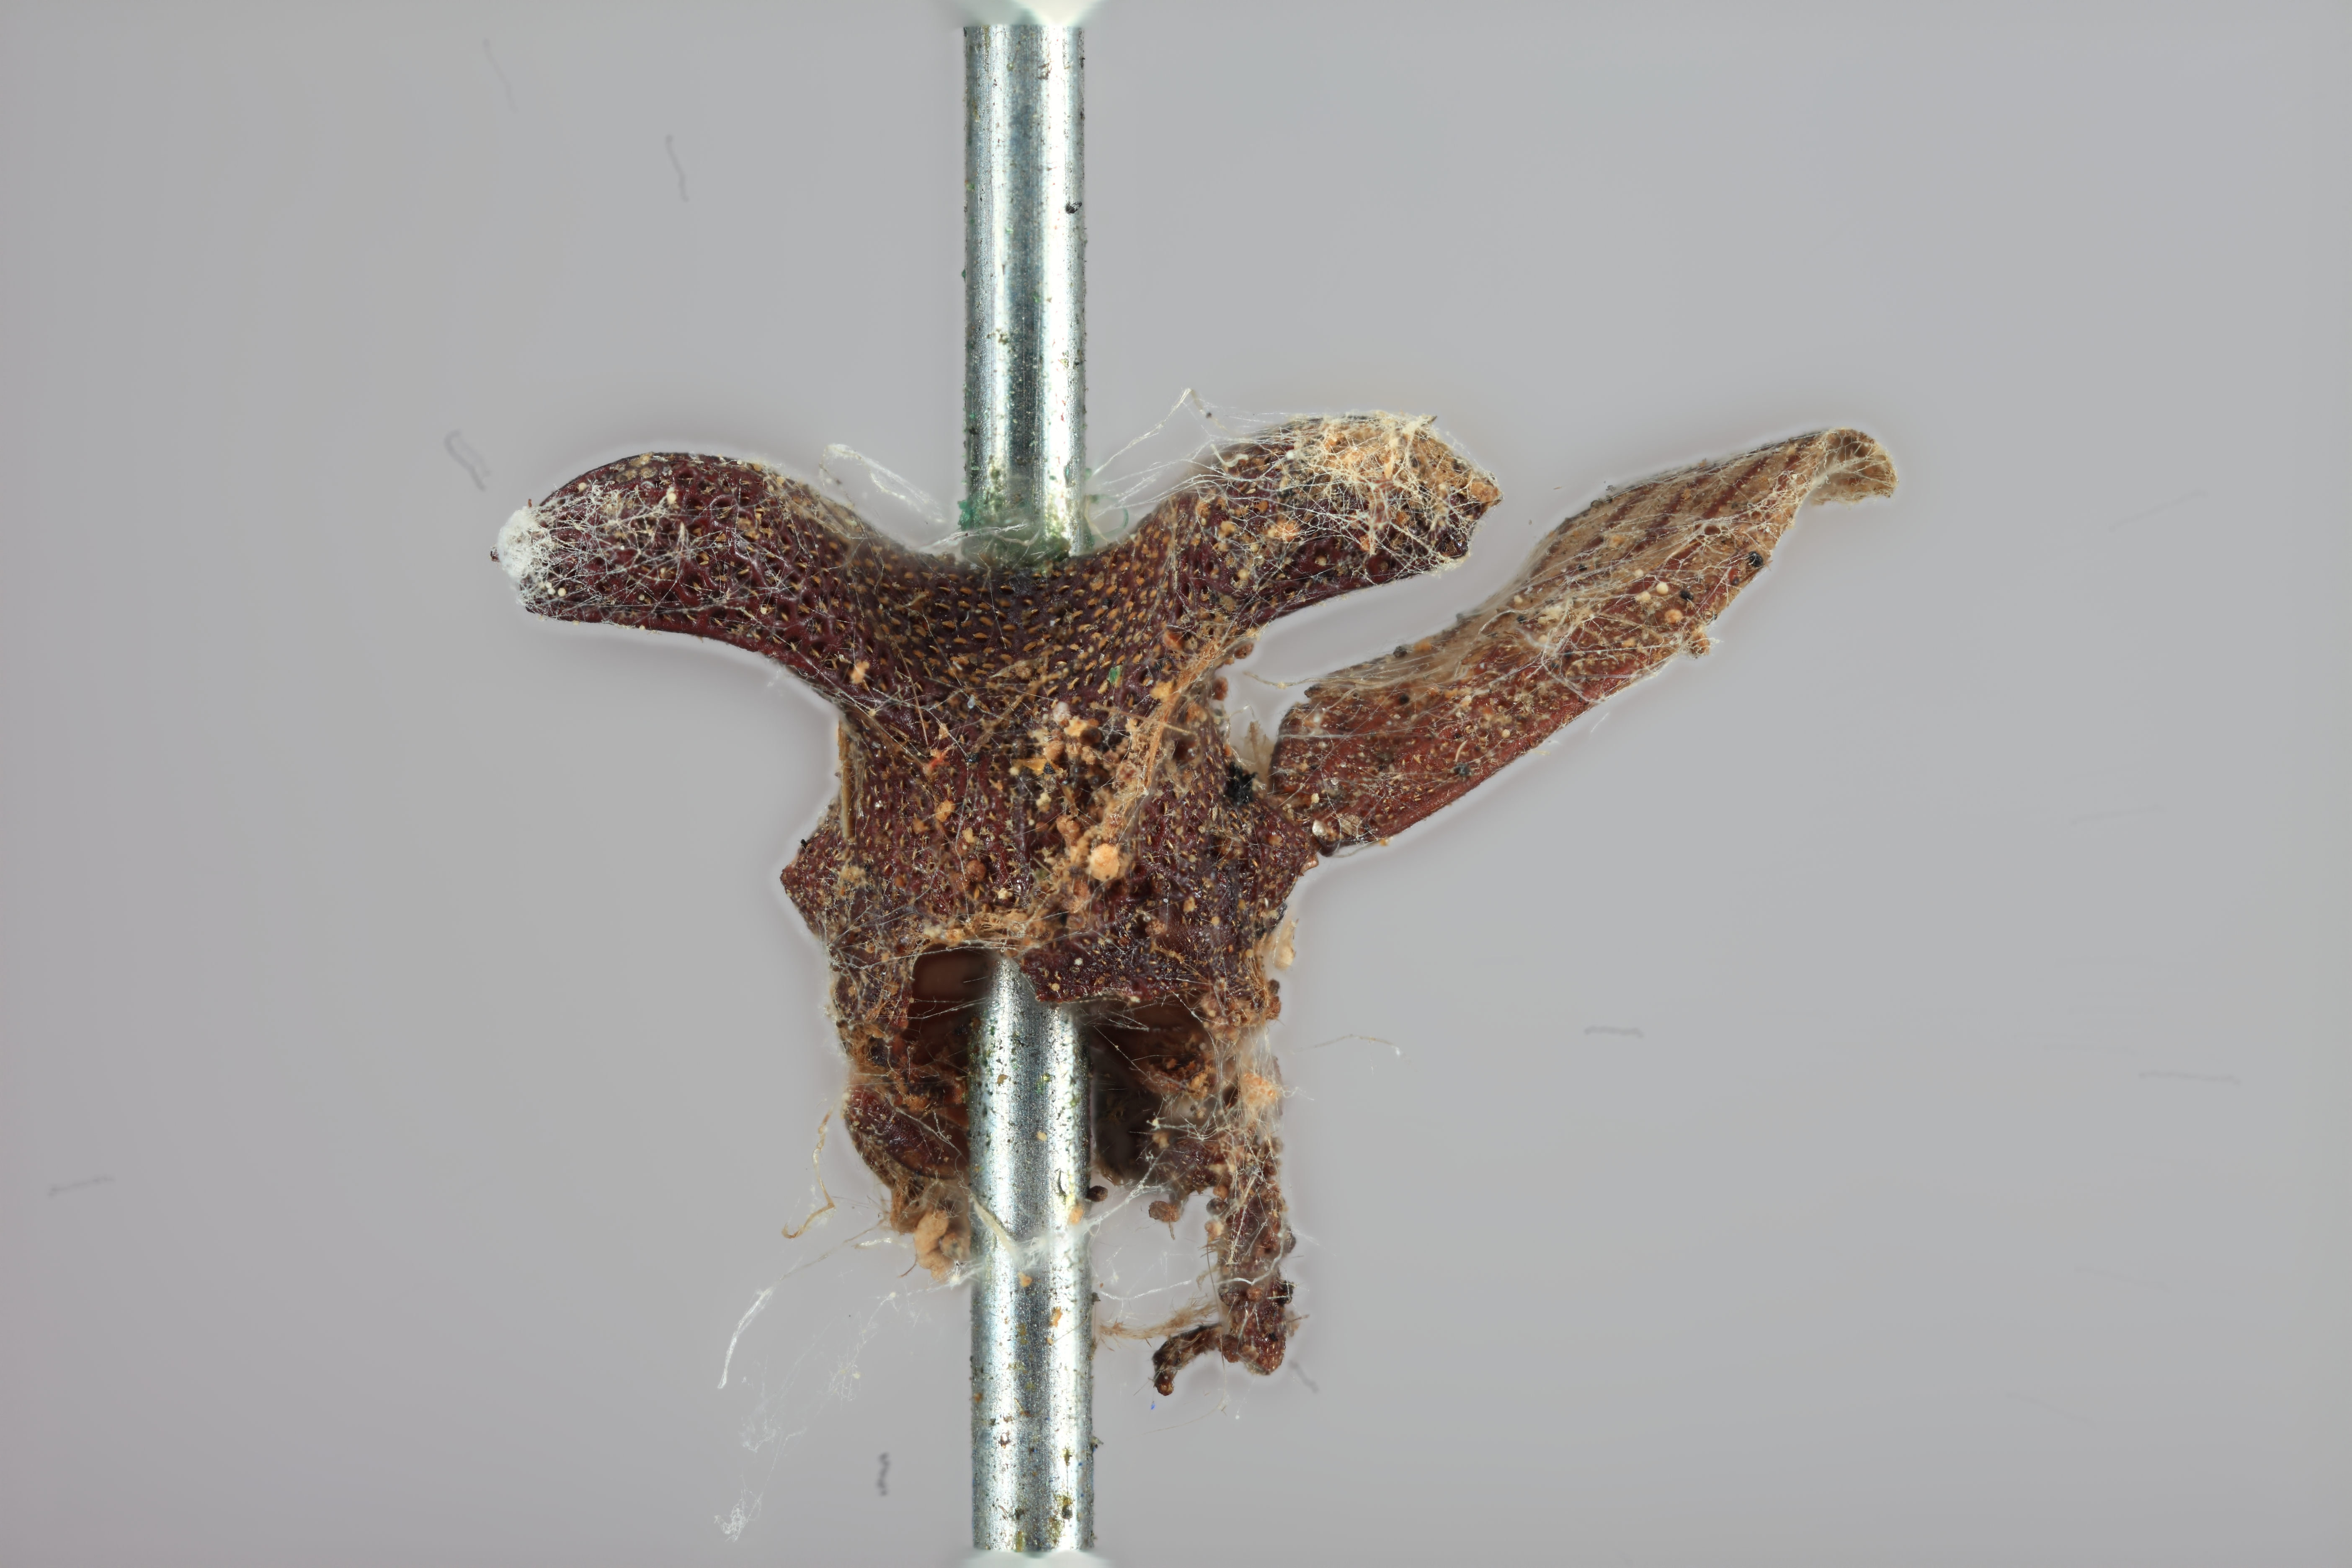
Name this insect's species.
Eufrenchia leae
